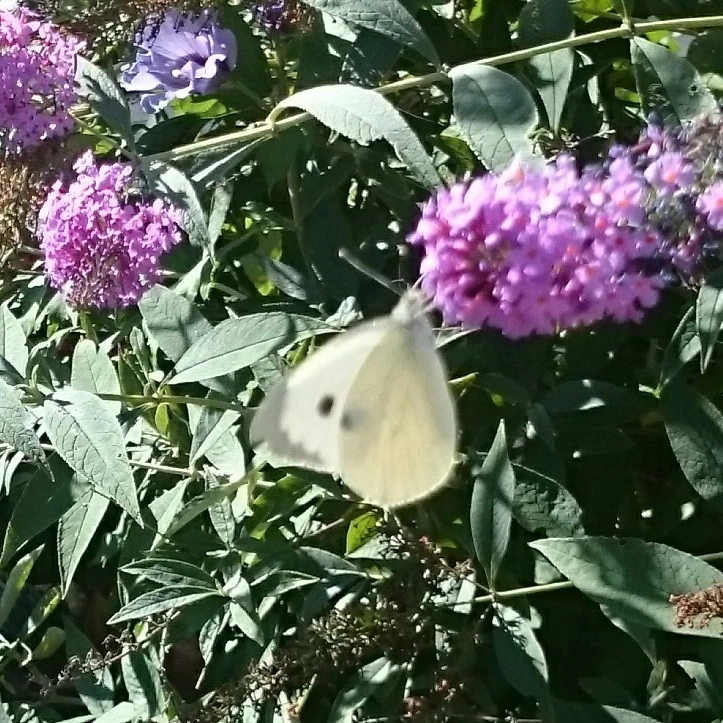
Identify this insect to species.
Pieris brassicae
